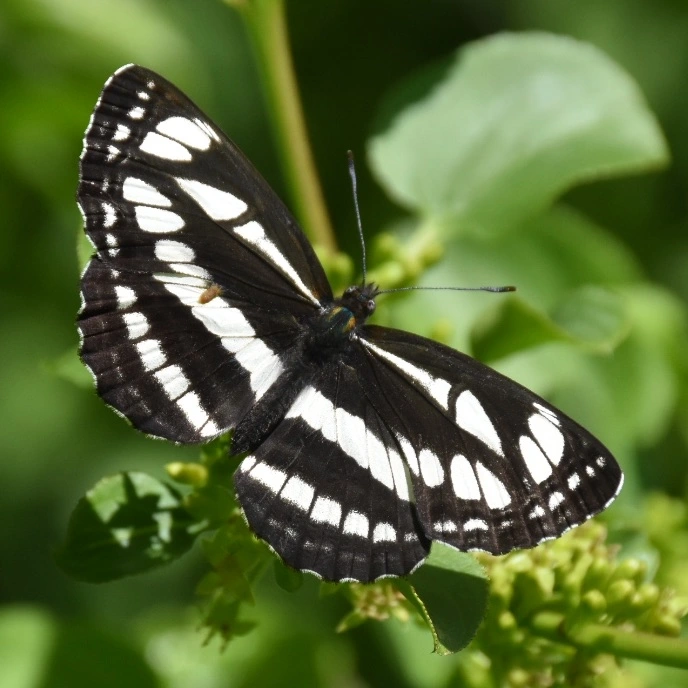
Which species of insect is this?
Neptis sappho
